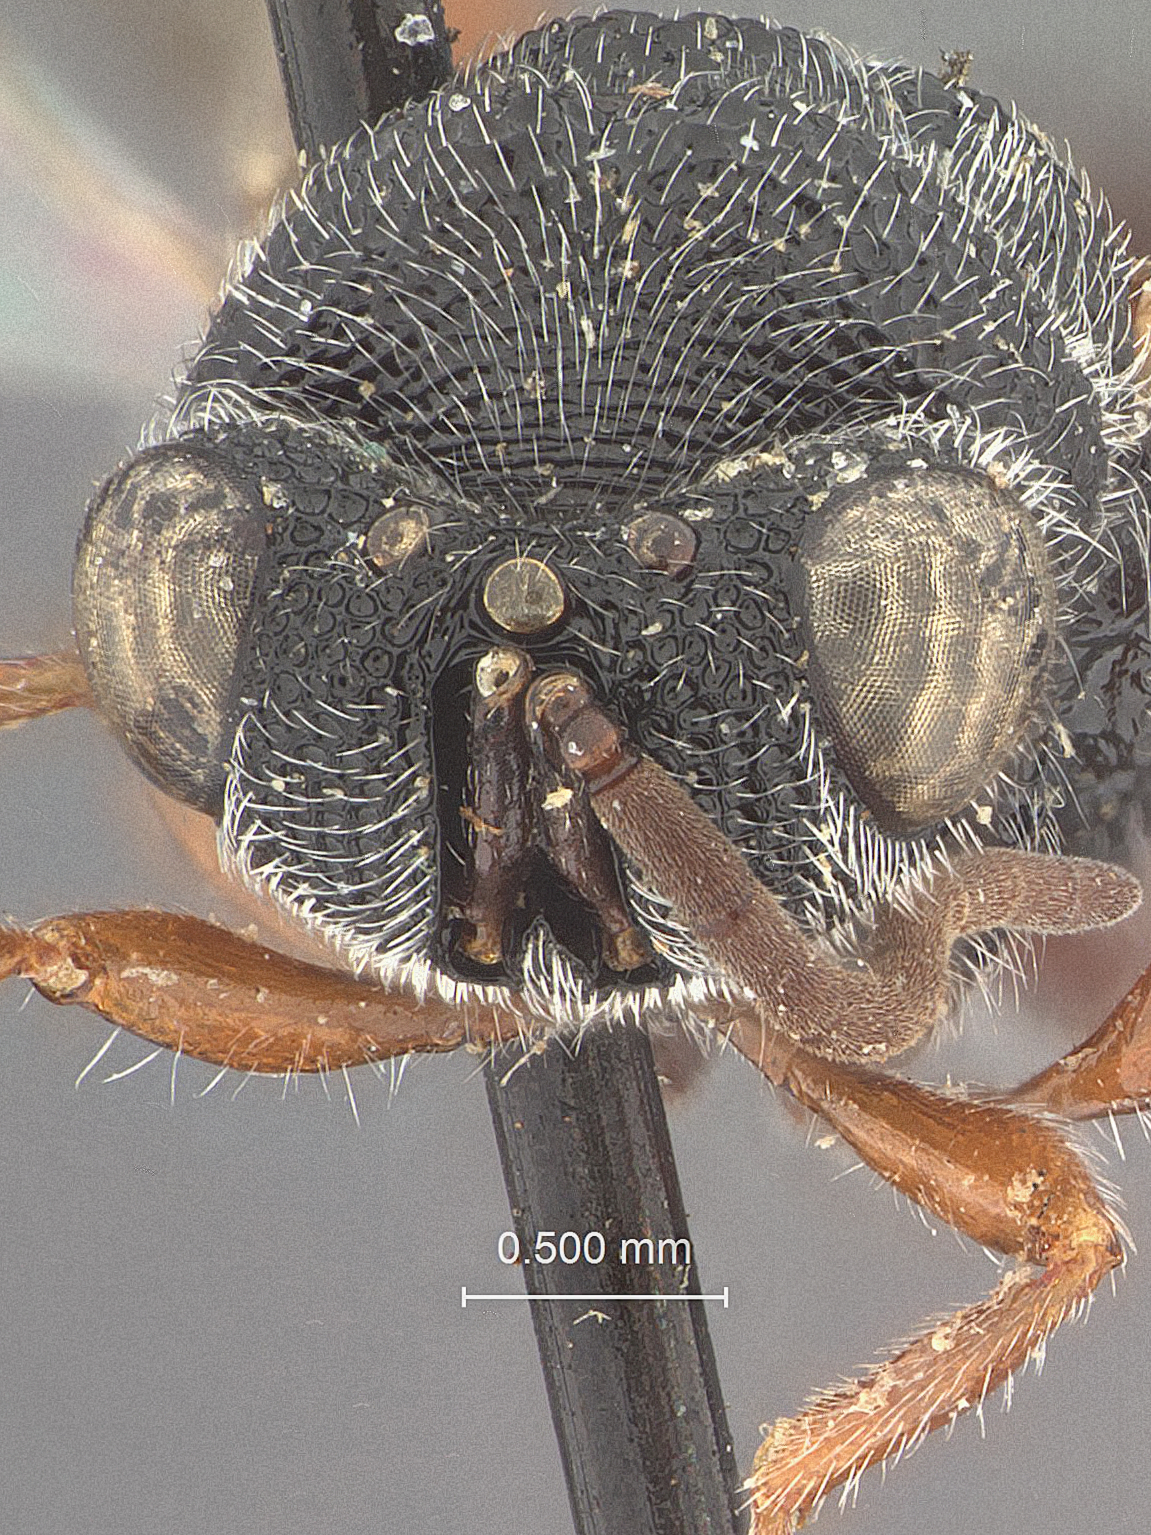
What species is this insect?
Trigonura californica
